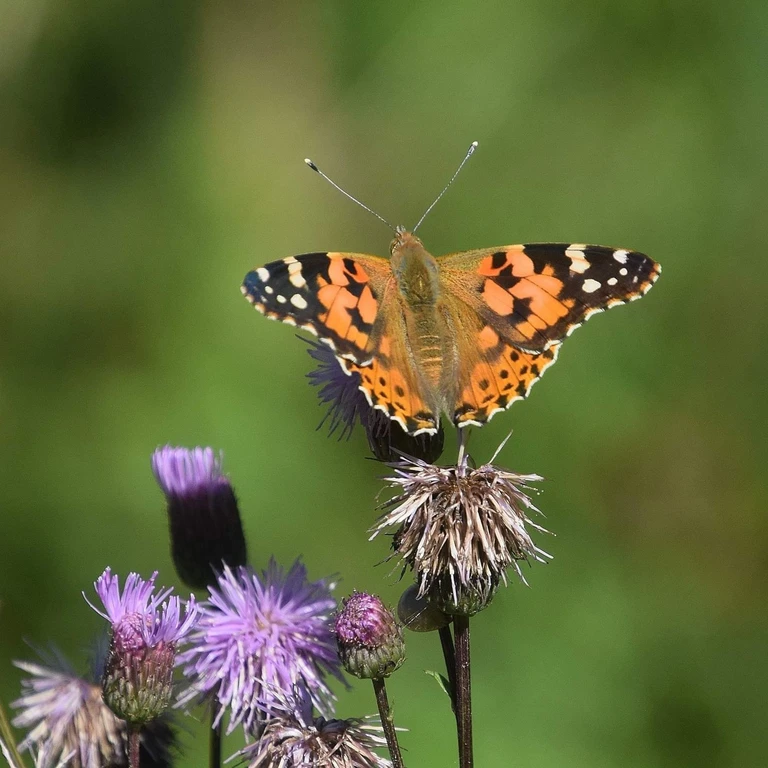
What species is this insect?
Vanessa cardui
